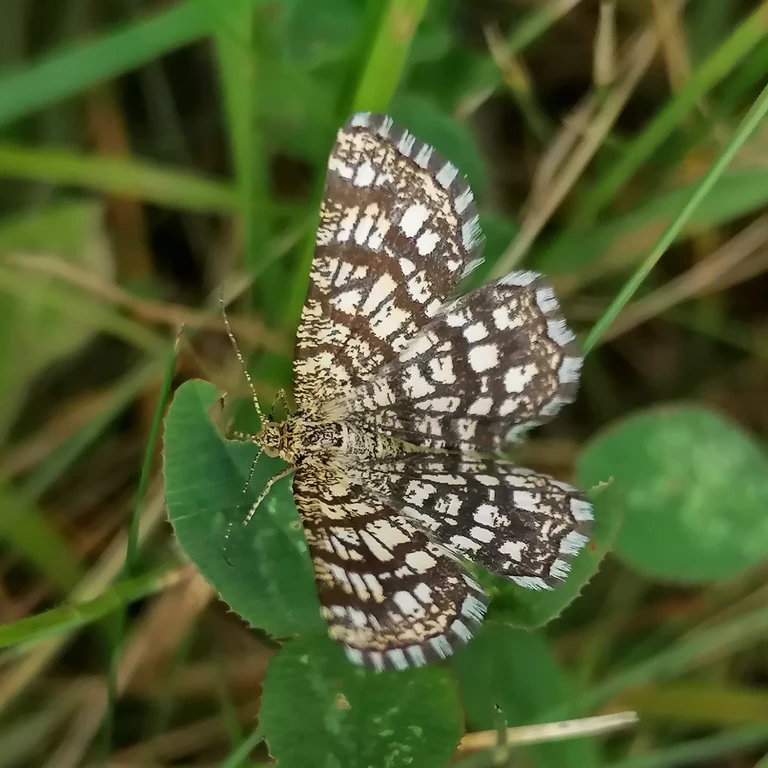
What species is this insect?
Chiasmia clathrata
